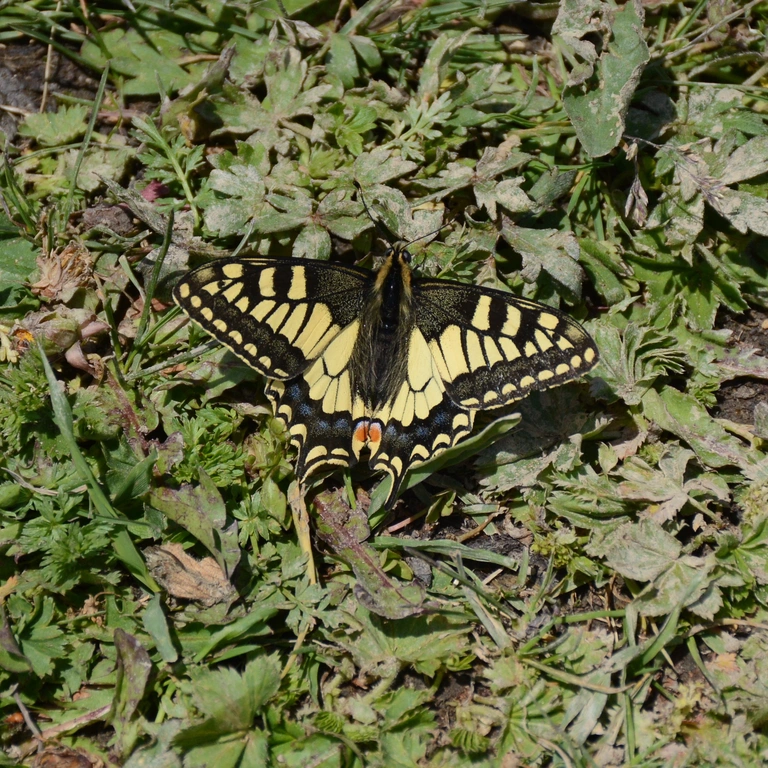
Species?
Papilio machaon
